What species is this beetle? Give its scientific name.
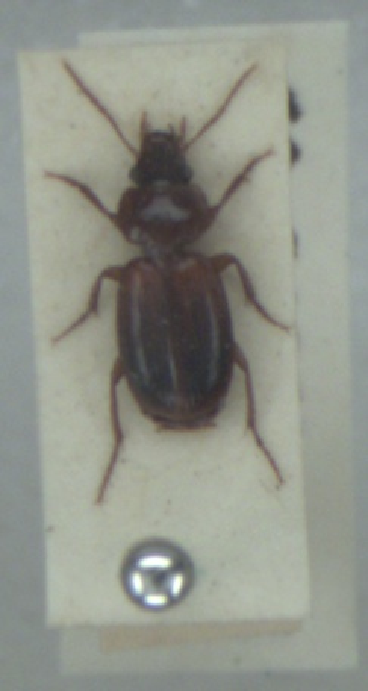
Masoreus wetterhallii
